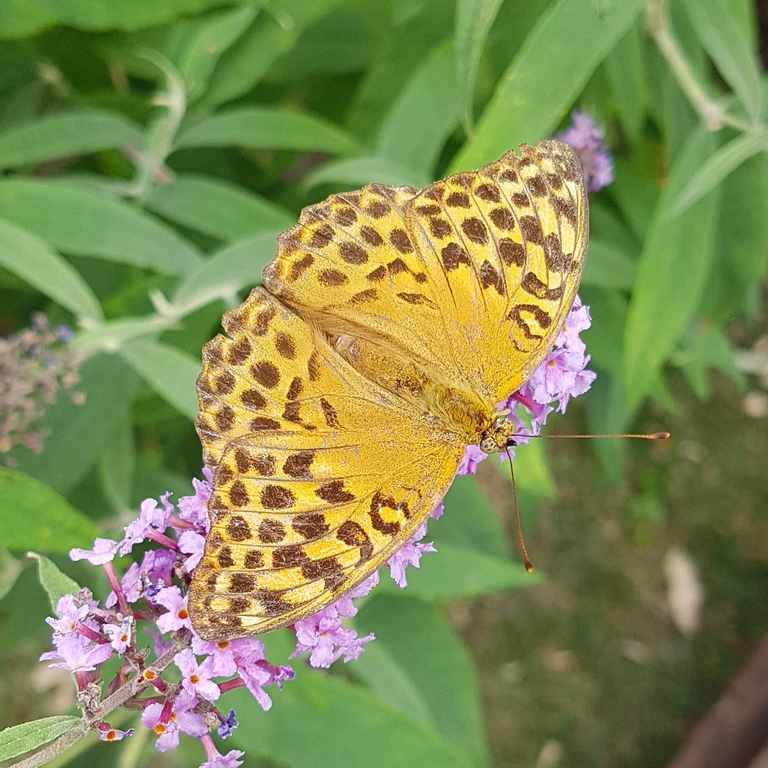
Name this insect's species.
Argynnis paphia
